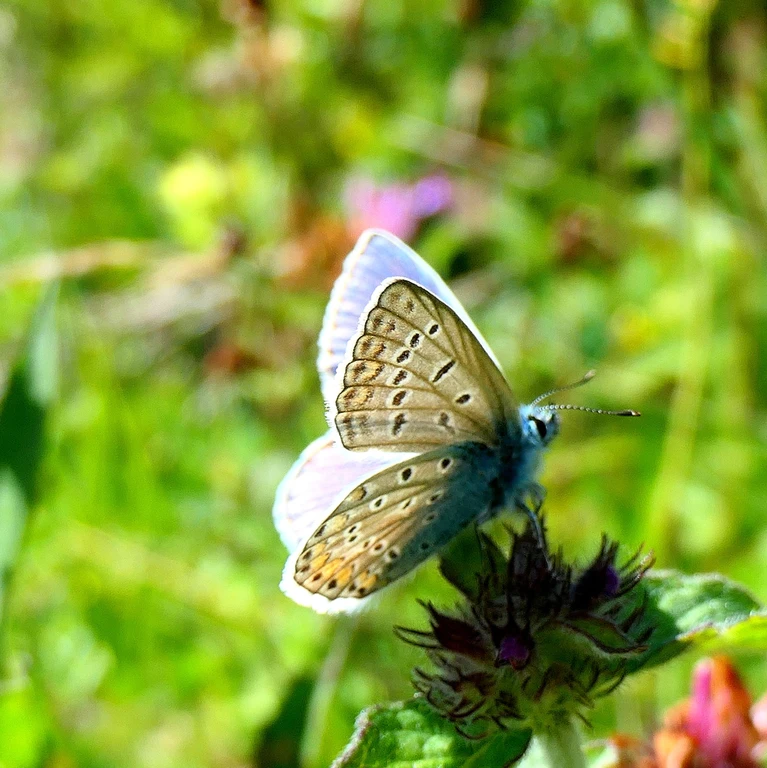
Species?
Polyommatus icarus
